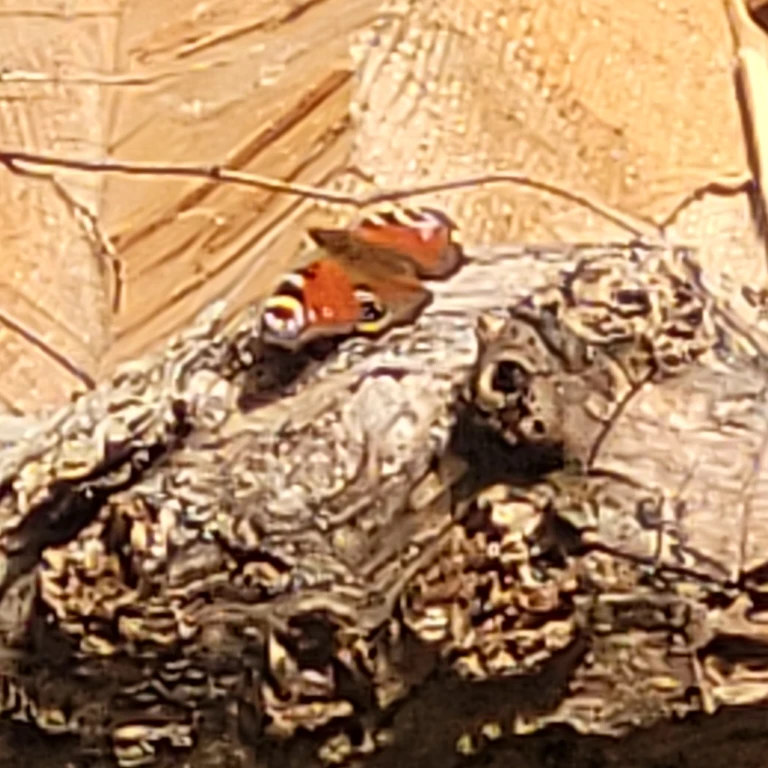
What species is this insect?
Aglais io
